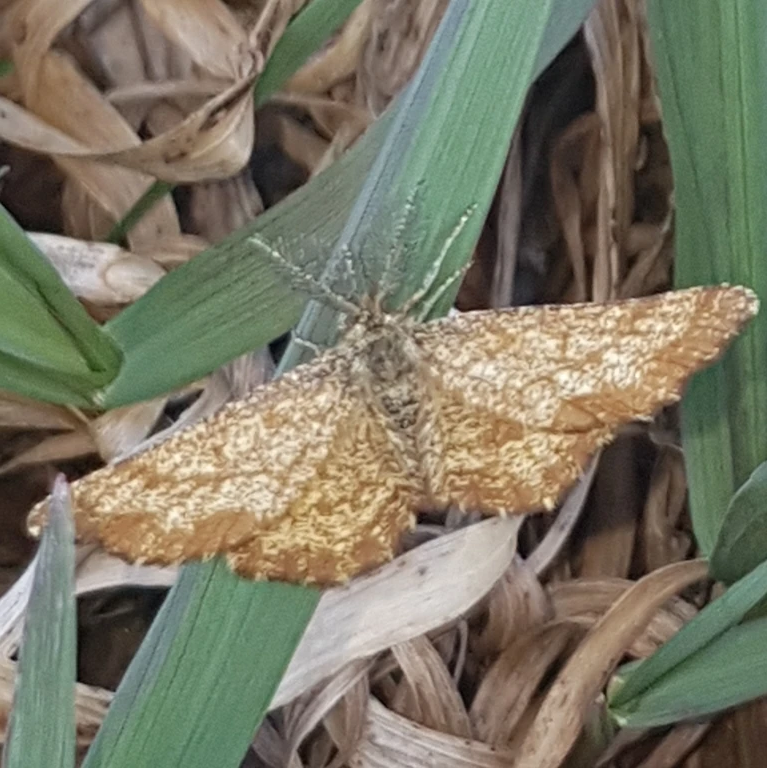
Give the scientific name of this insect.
Ematurga atomaria
